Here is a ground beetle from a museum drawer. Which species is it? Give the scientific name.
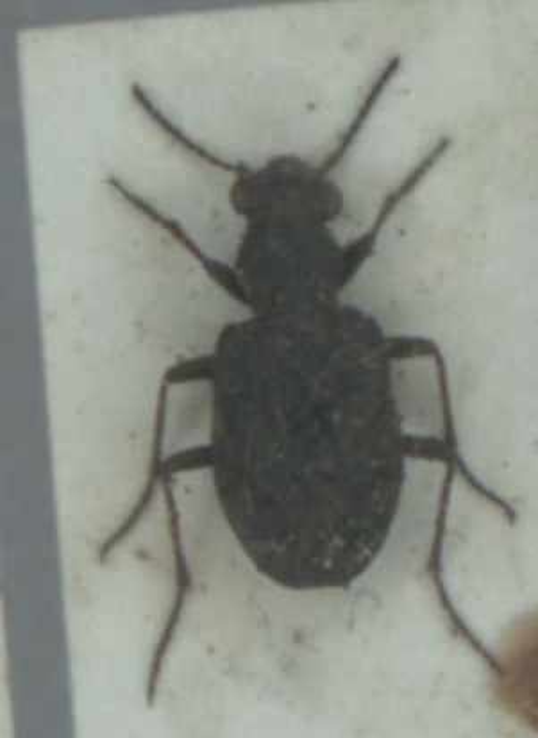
Elaphrus riparius
